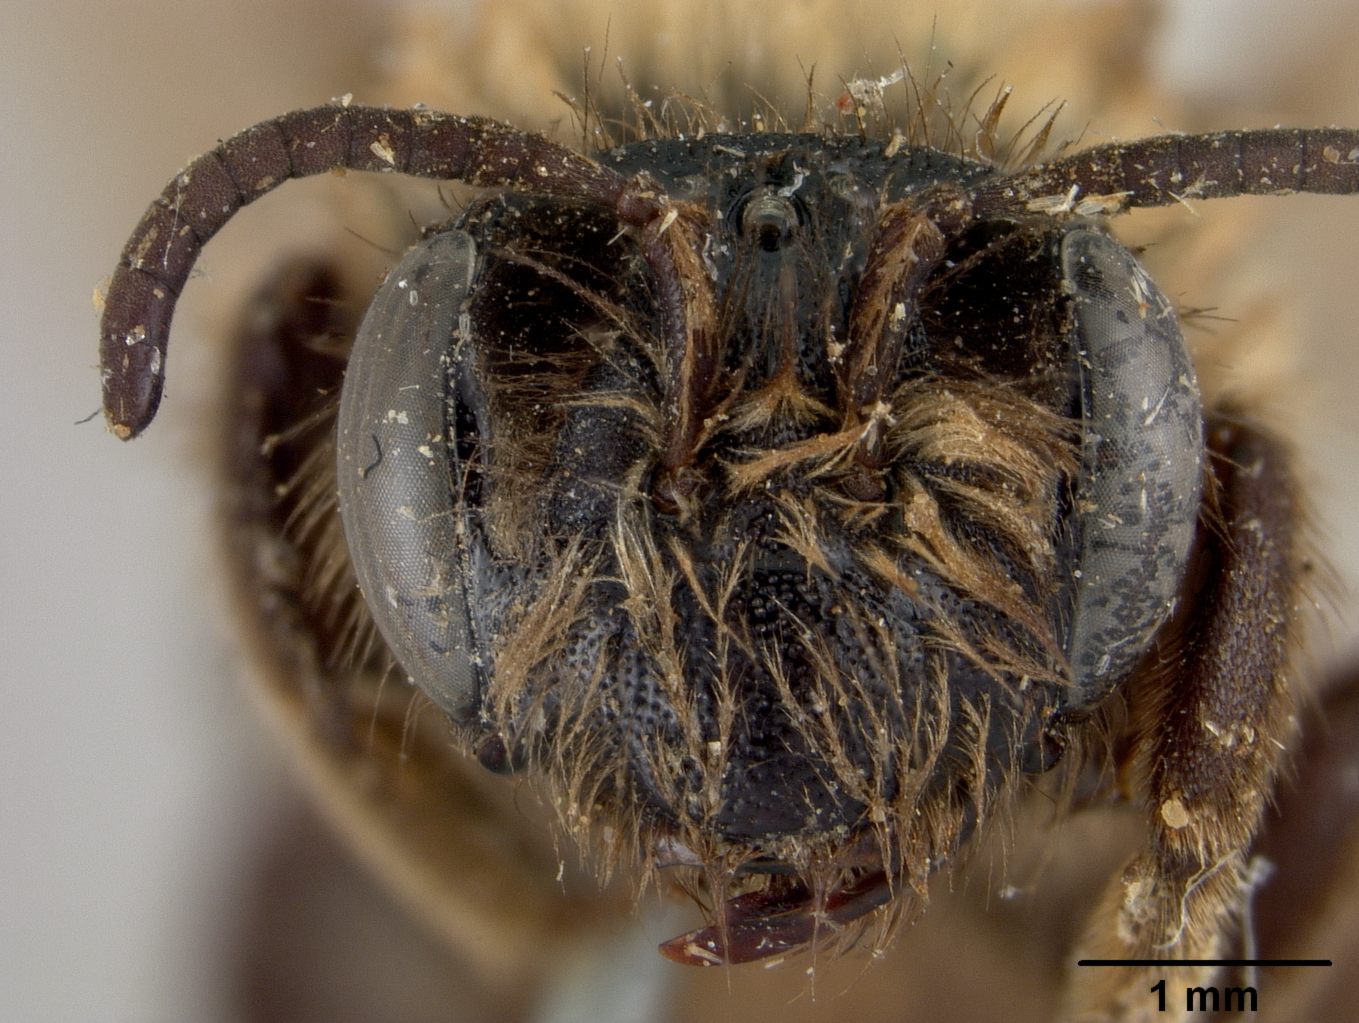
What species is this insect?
Trachandrena ochreopleura
